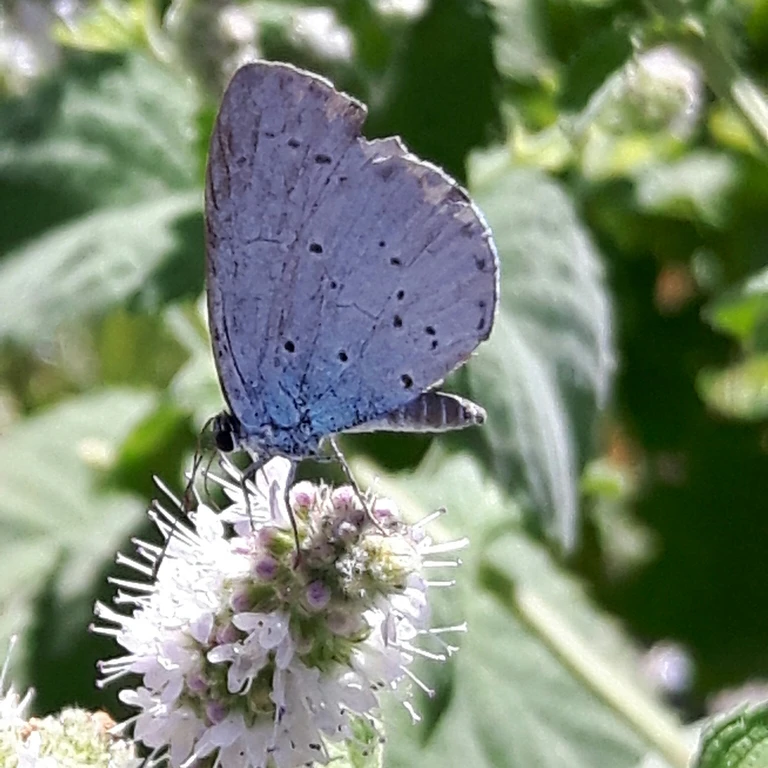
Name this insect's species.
Celastrina argiolus
